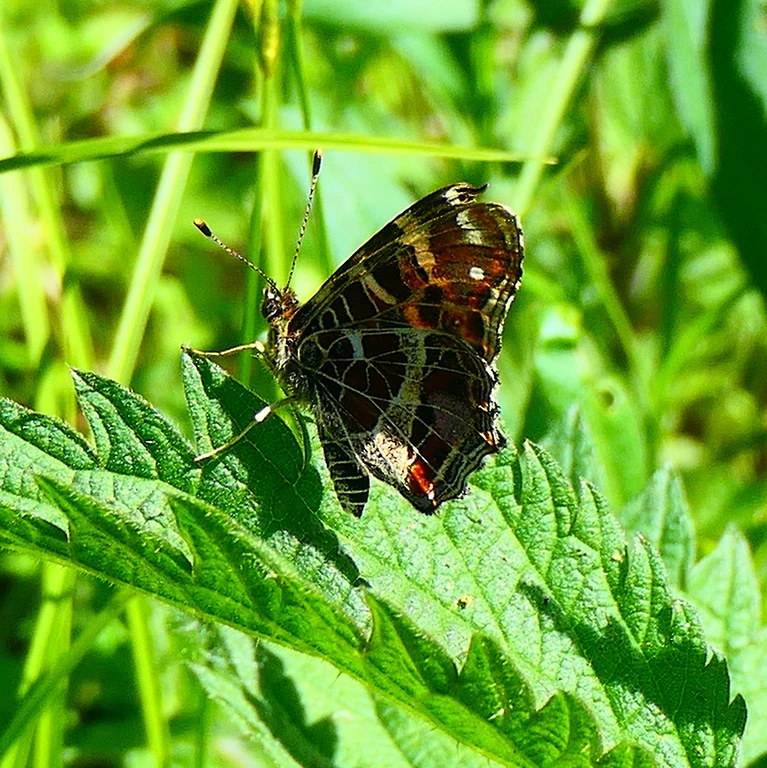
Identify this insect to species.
Araschnia levana
